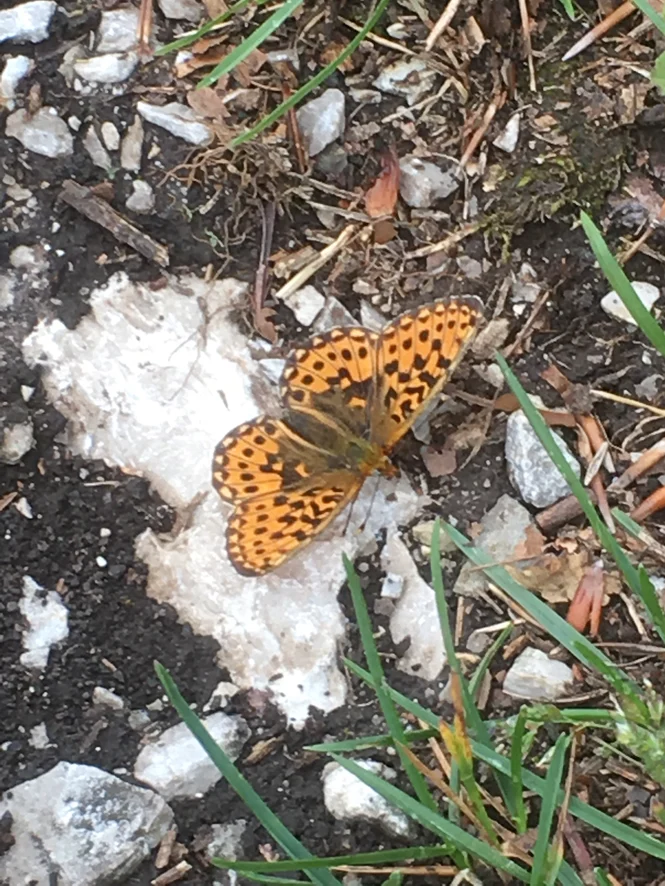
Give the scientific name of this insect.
Boloria euphrosyne (also Clossiana euphrosyne)
